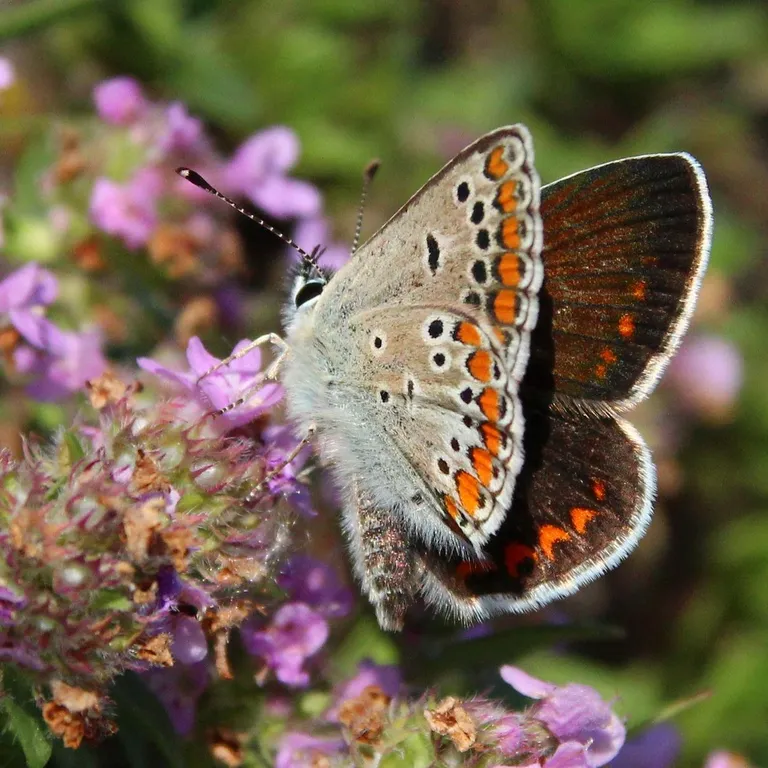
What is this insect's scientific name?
Aricia agestis/artaxerxes
